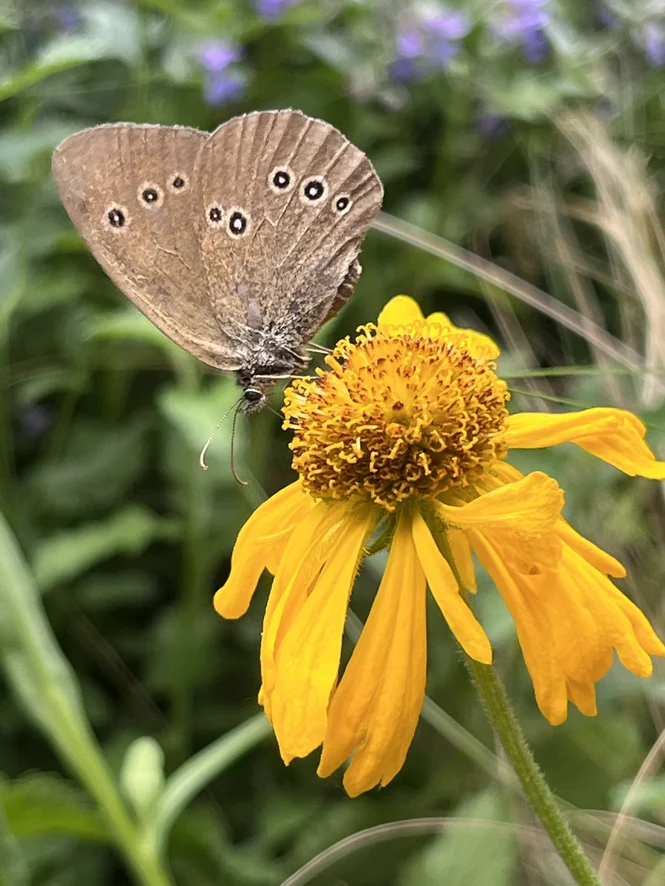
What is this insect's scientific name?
Aphantopus hyperantus
